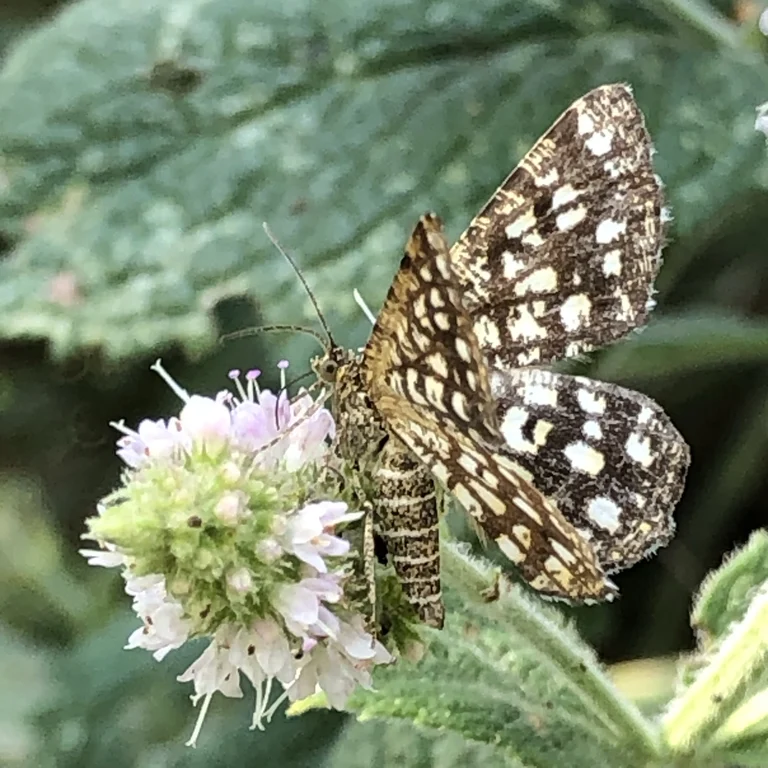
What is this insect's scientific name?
Chiasmia clathrata
